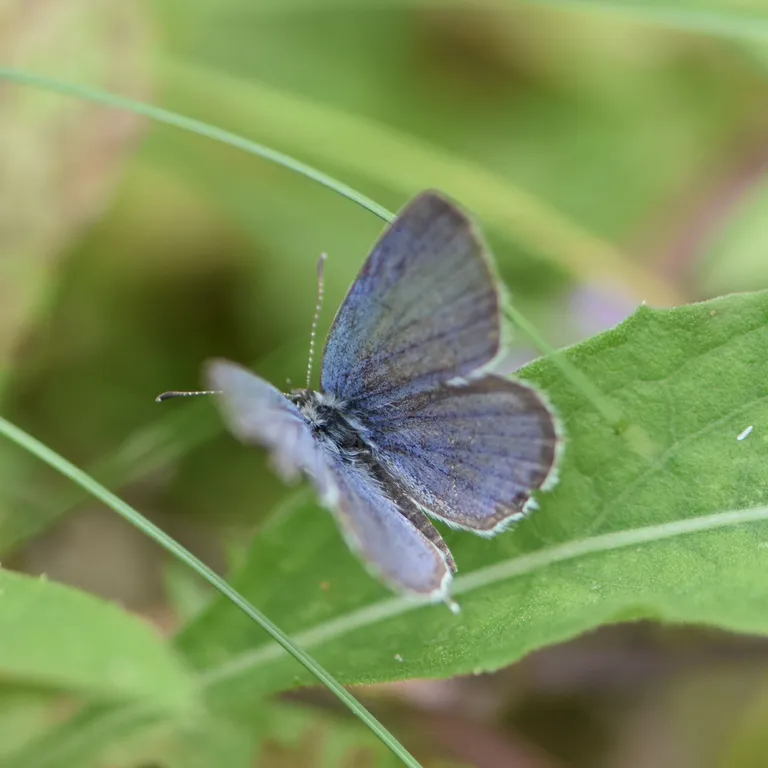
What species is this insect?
Cupido argiades (also Elkalyce argiades)
